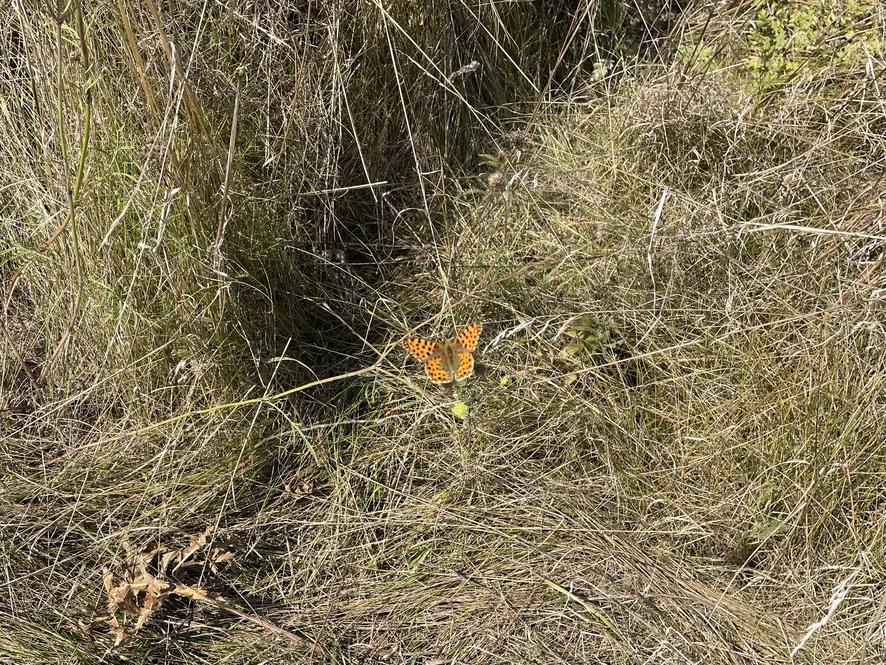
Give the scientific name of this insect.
Issoria lathonia
